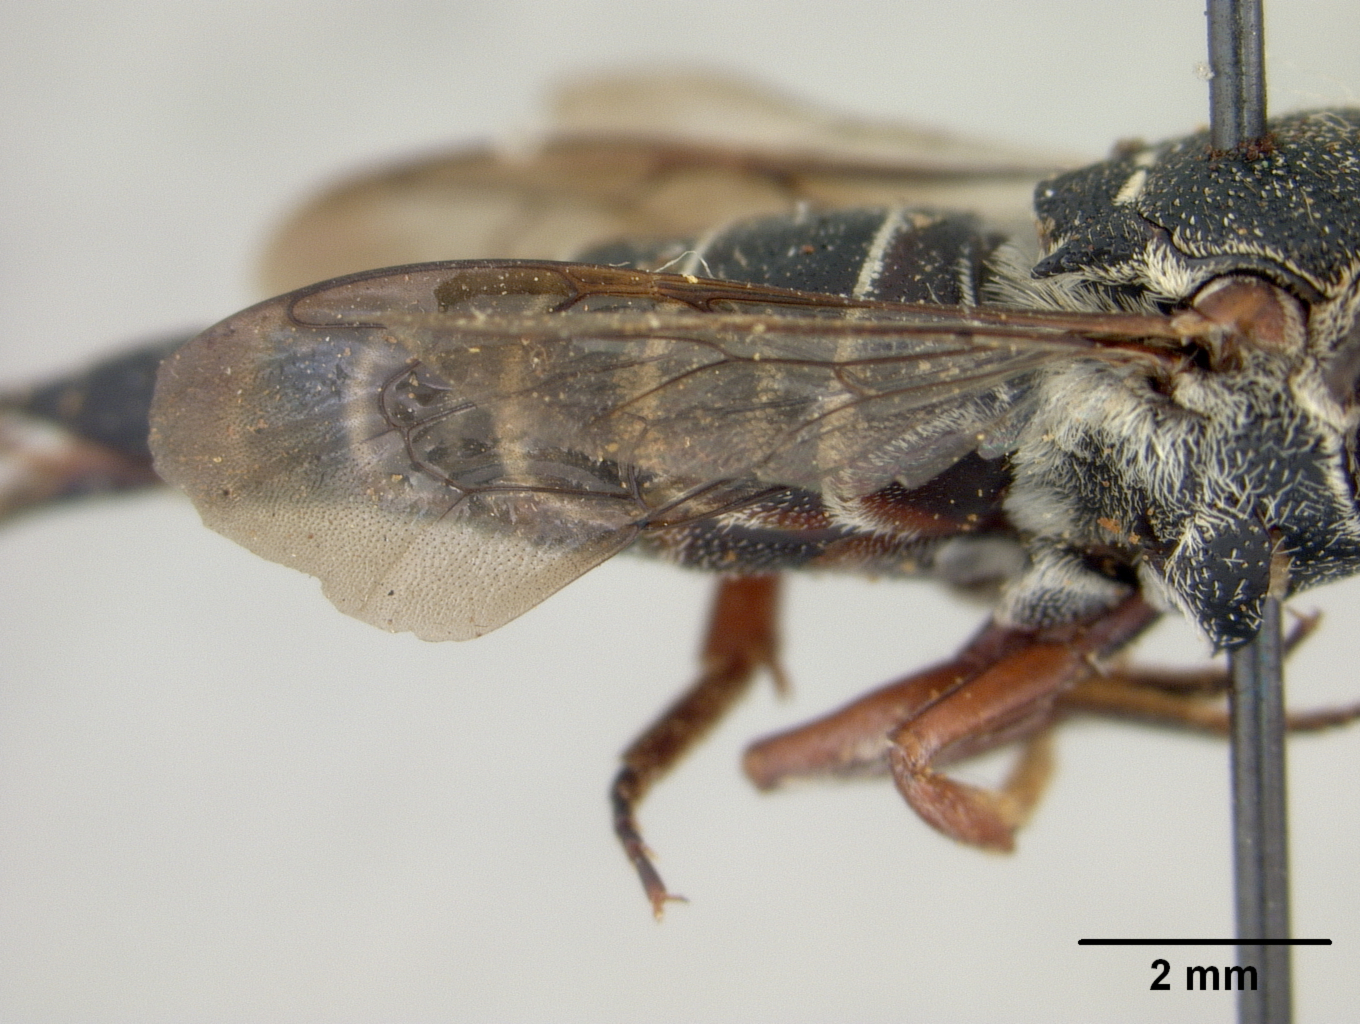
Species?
Coelioxys hunteri
